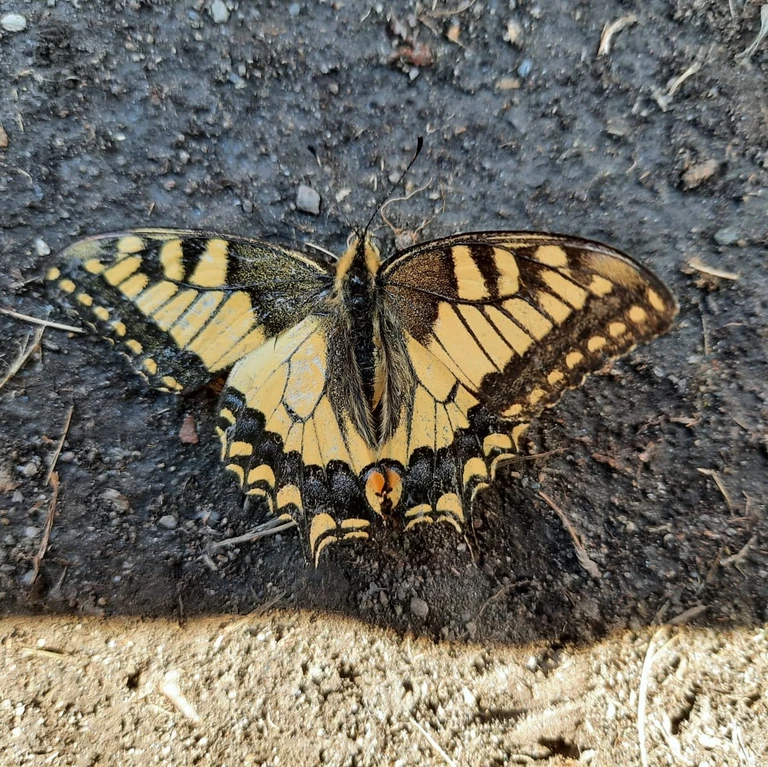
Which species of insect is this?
Papilio machaon
